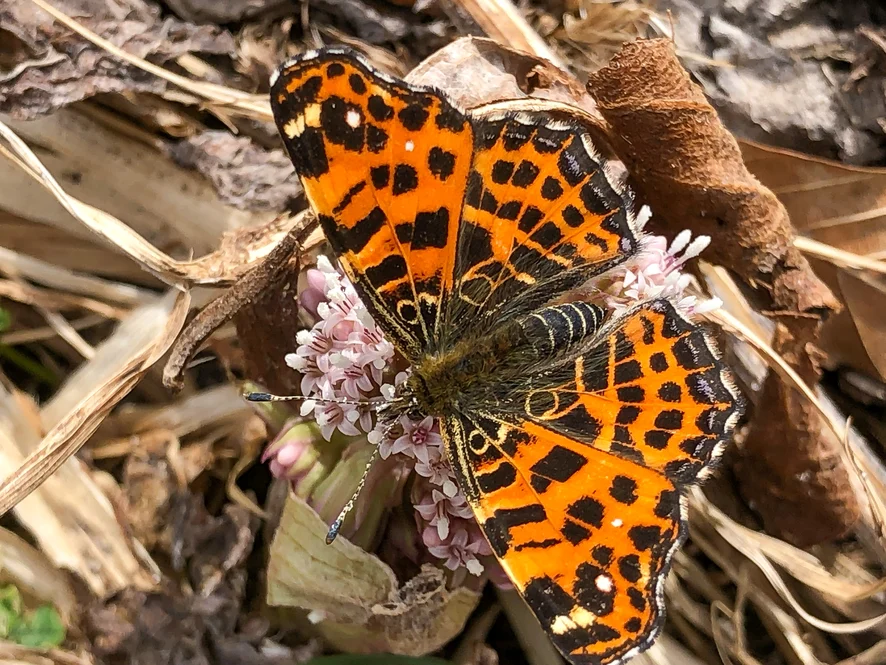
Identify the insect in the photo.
Araschnia levana
